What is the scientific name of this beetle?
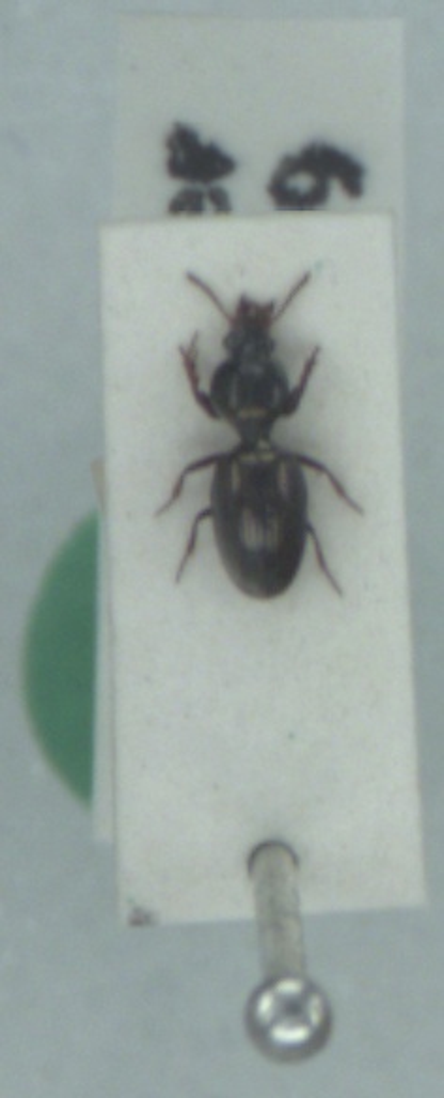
Dyschirius thoracicus
